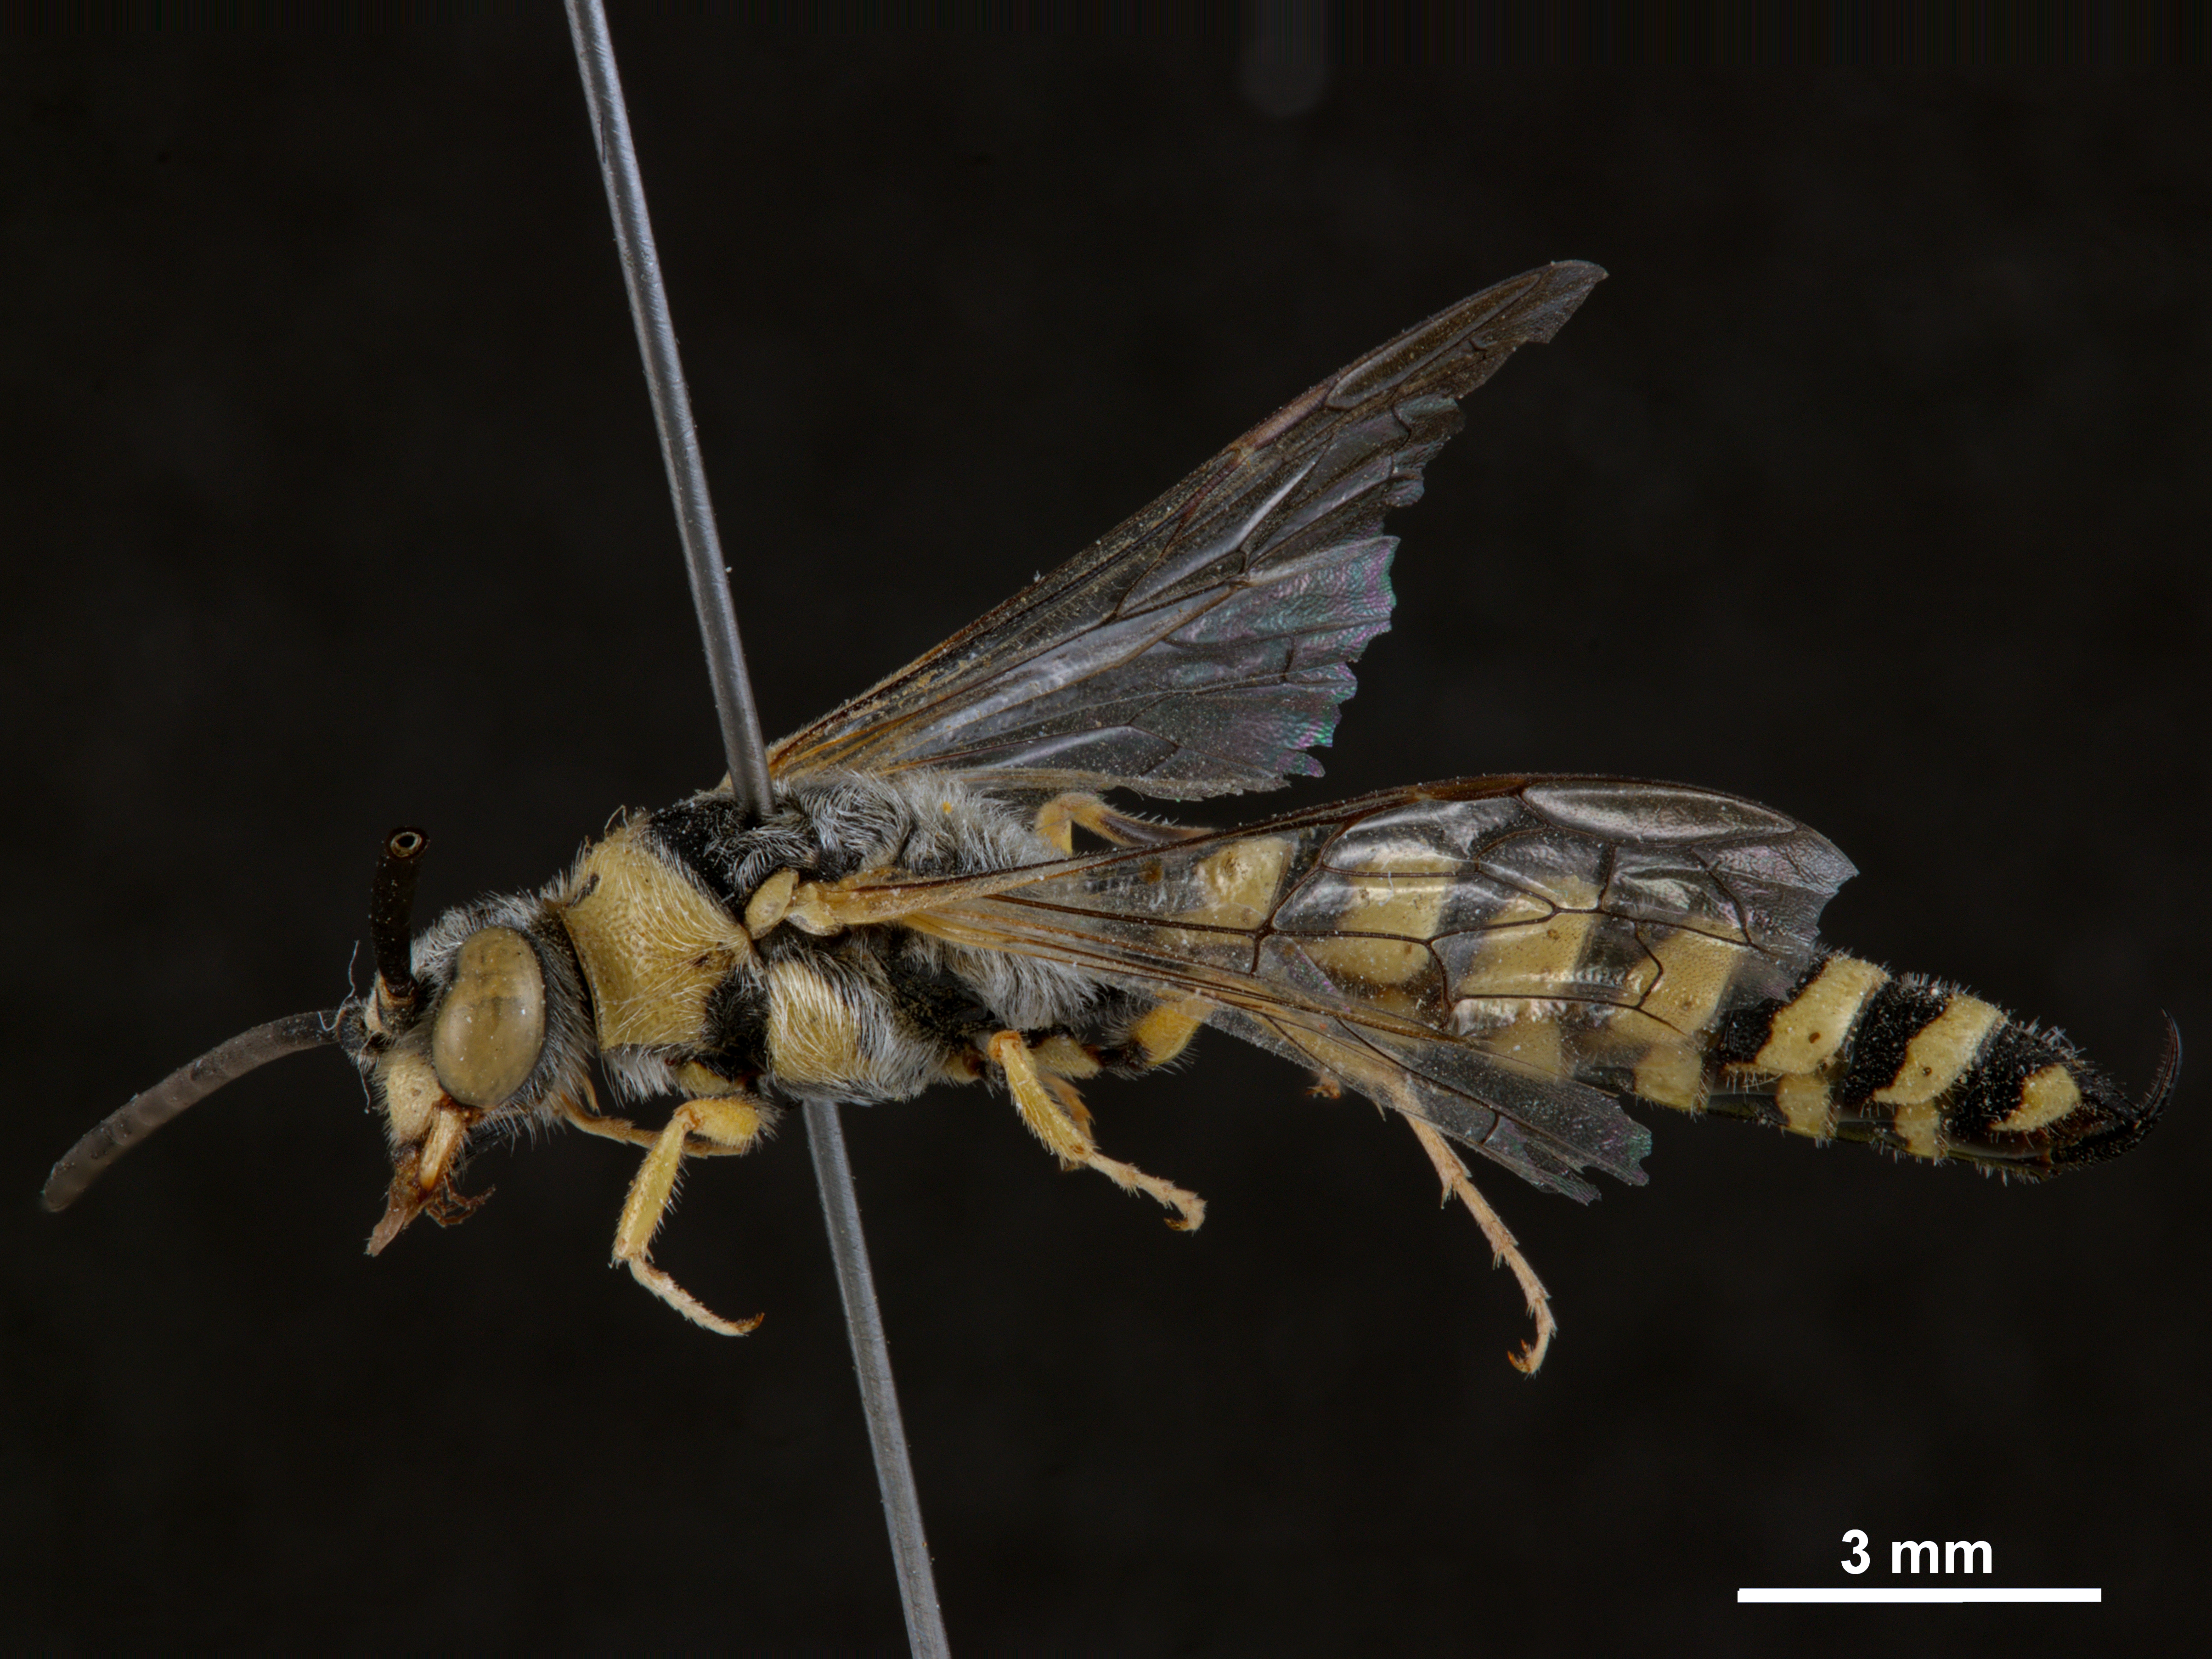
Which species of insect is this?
Meria aegyptiaca (also Poecilotiphia aegyptiaca)
